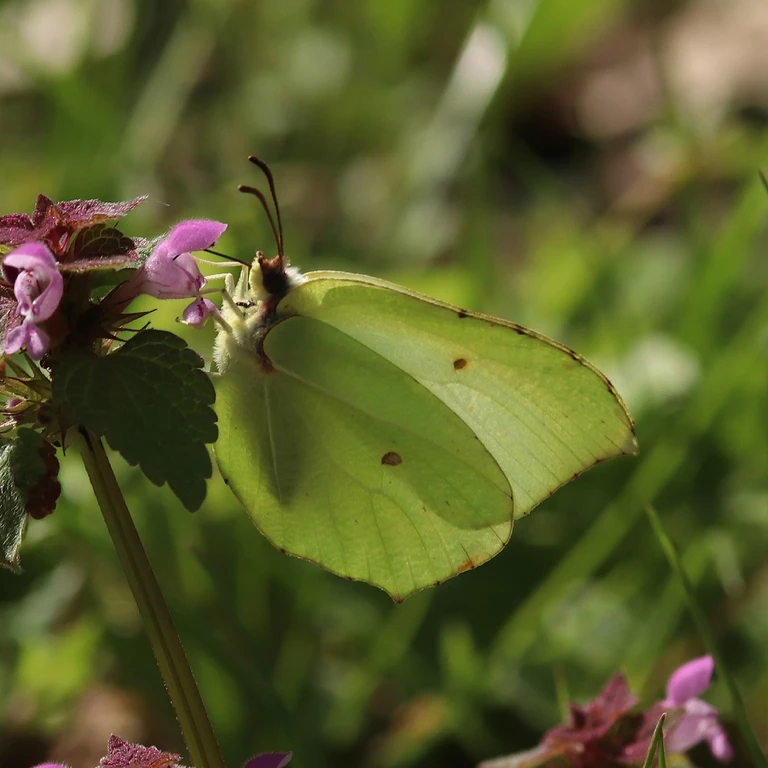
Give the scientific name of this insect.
Gonepteryx rhamni
